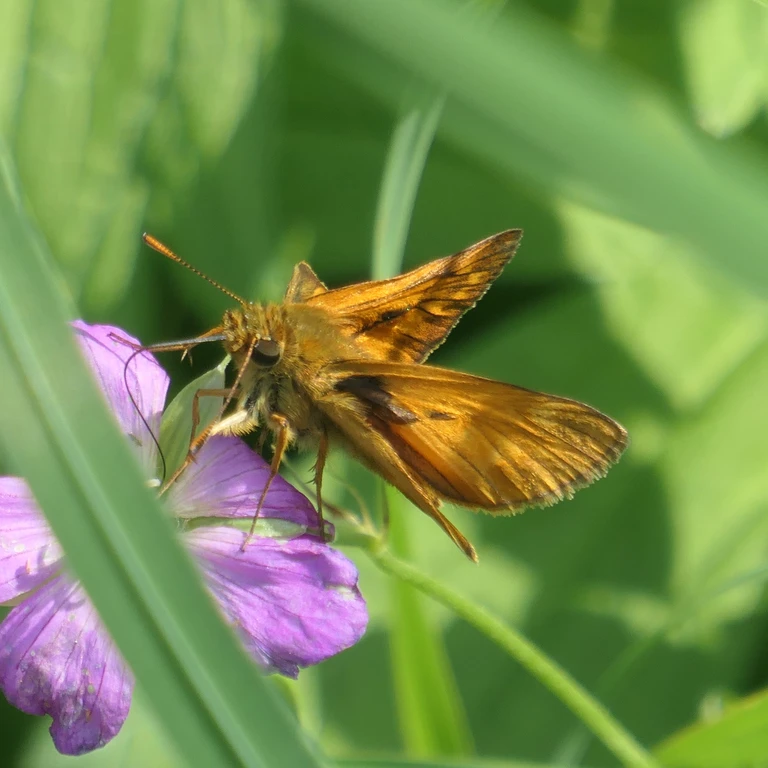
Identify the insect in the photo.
Ochlodes sylvanus (also Ochlodes venata)
